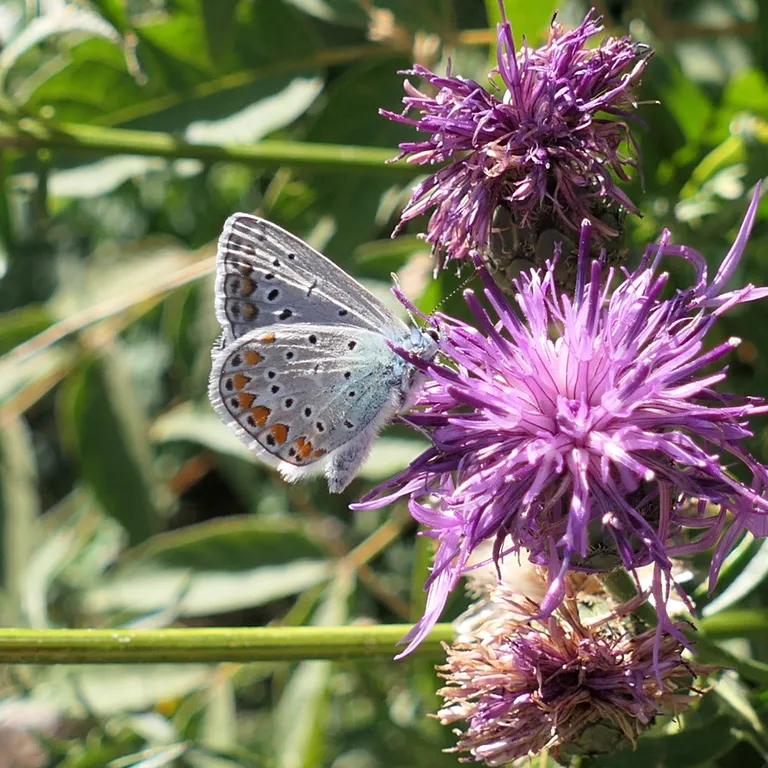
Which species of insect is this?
Polyommatus icarus
